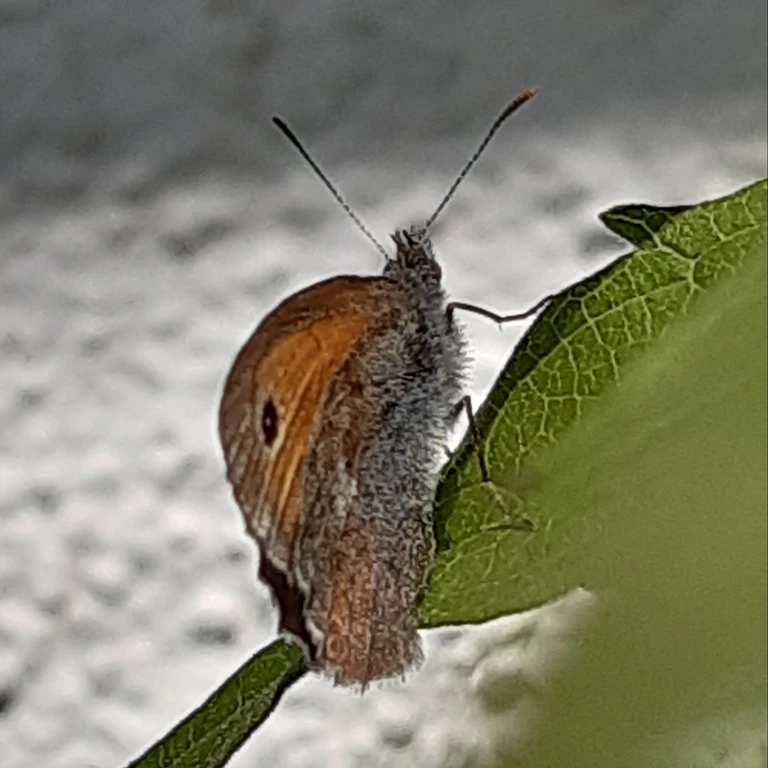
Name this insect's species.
Coenonympha pamphilus
